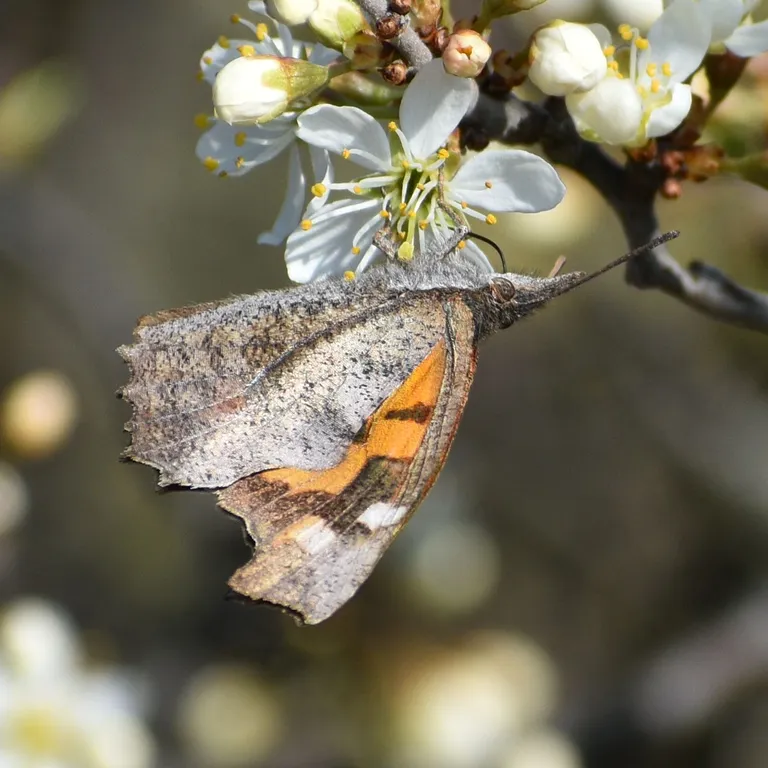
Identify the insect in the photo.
Libythea celtis
